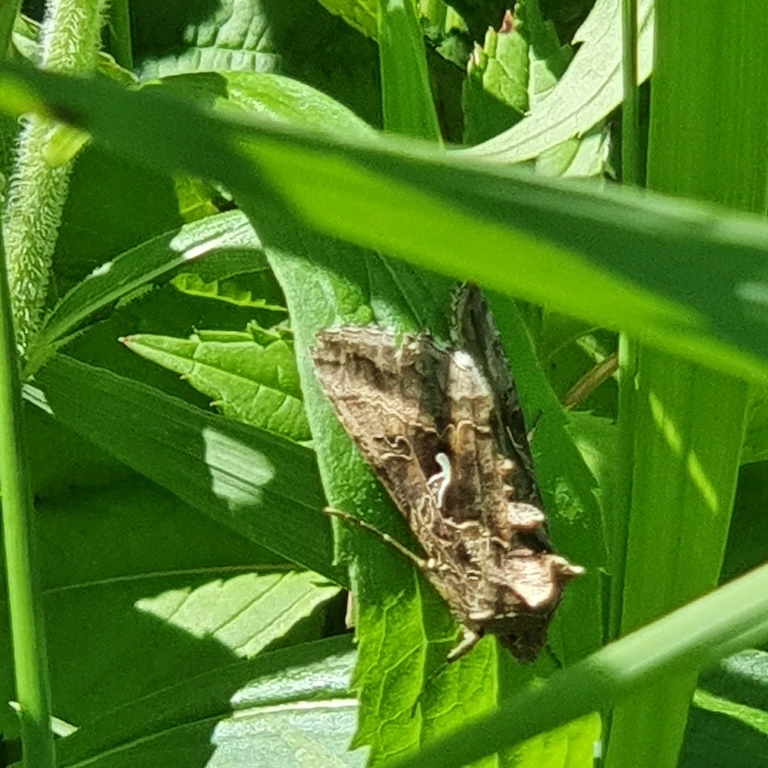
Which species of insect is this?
Autographa gamma
